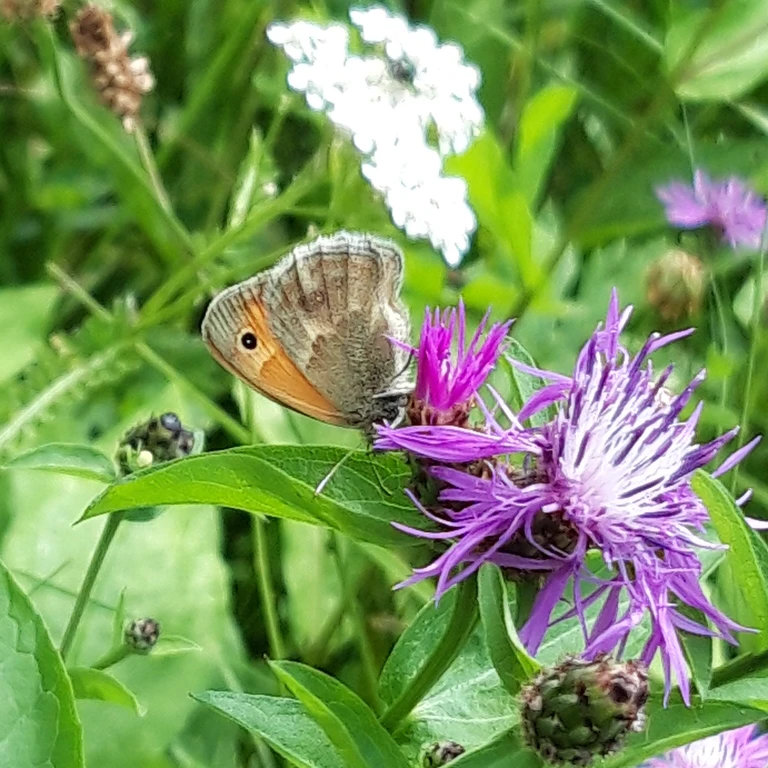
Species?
Coenonympha pamphilus
